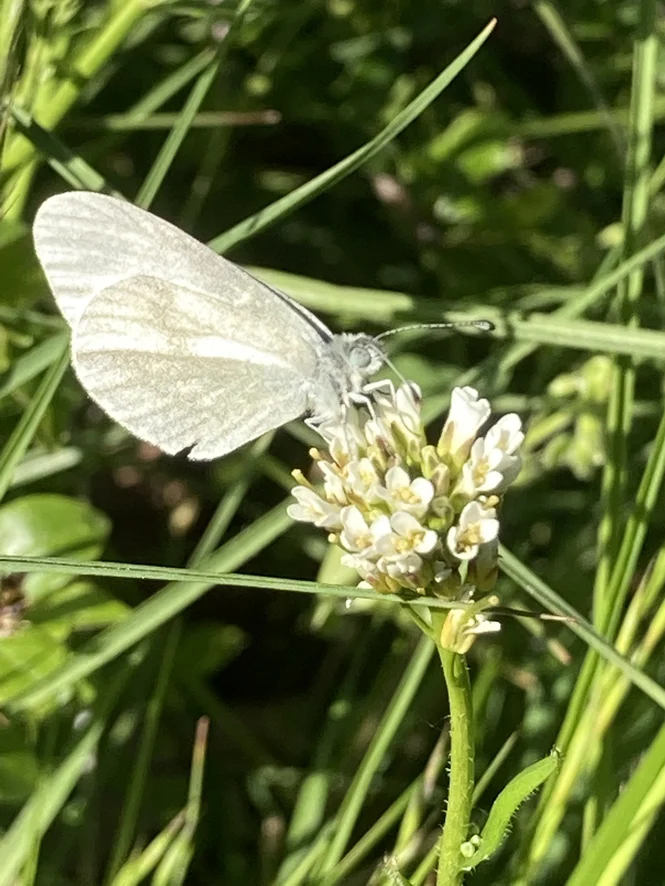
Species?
Leptidea sinapis/juvernica
